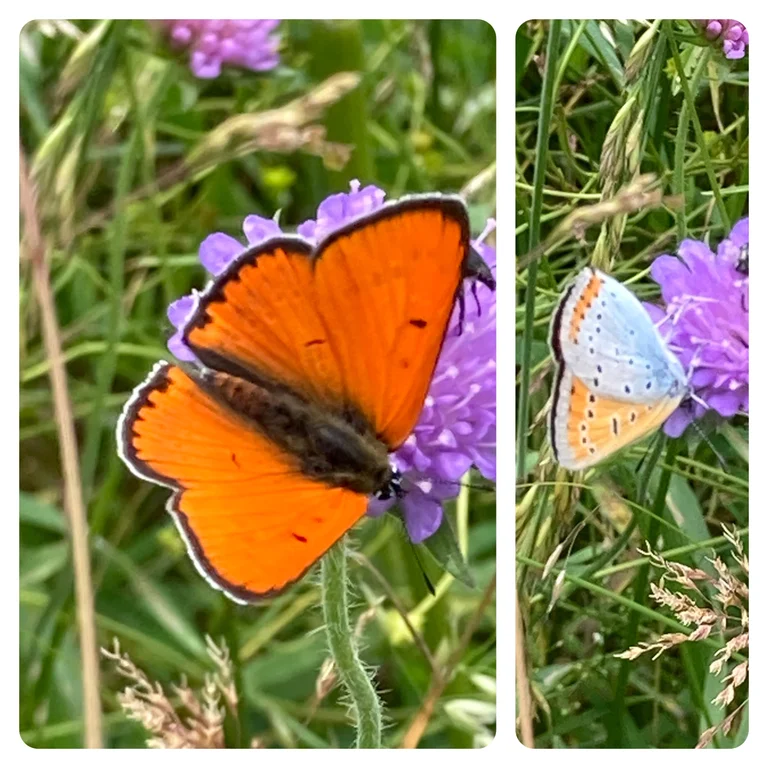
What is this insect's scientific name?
Lycaena dispar
